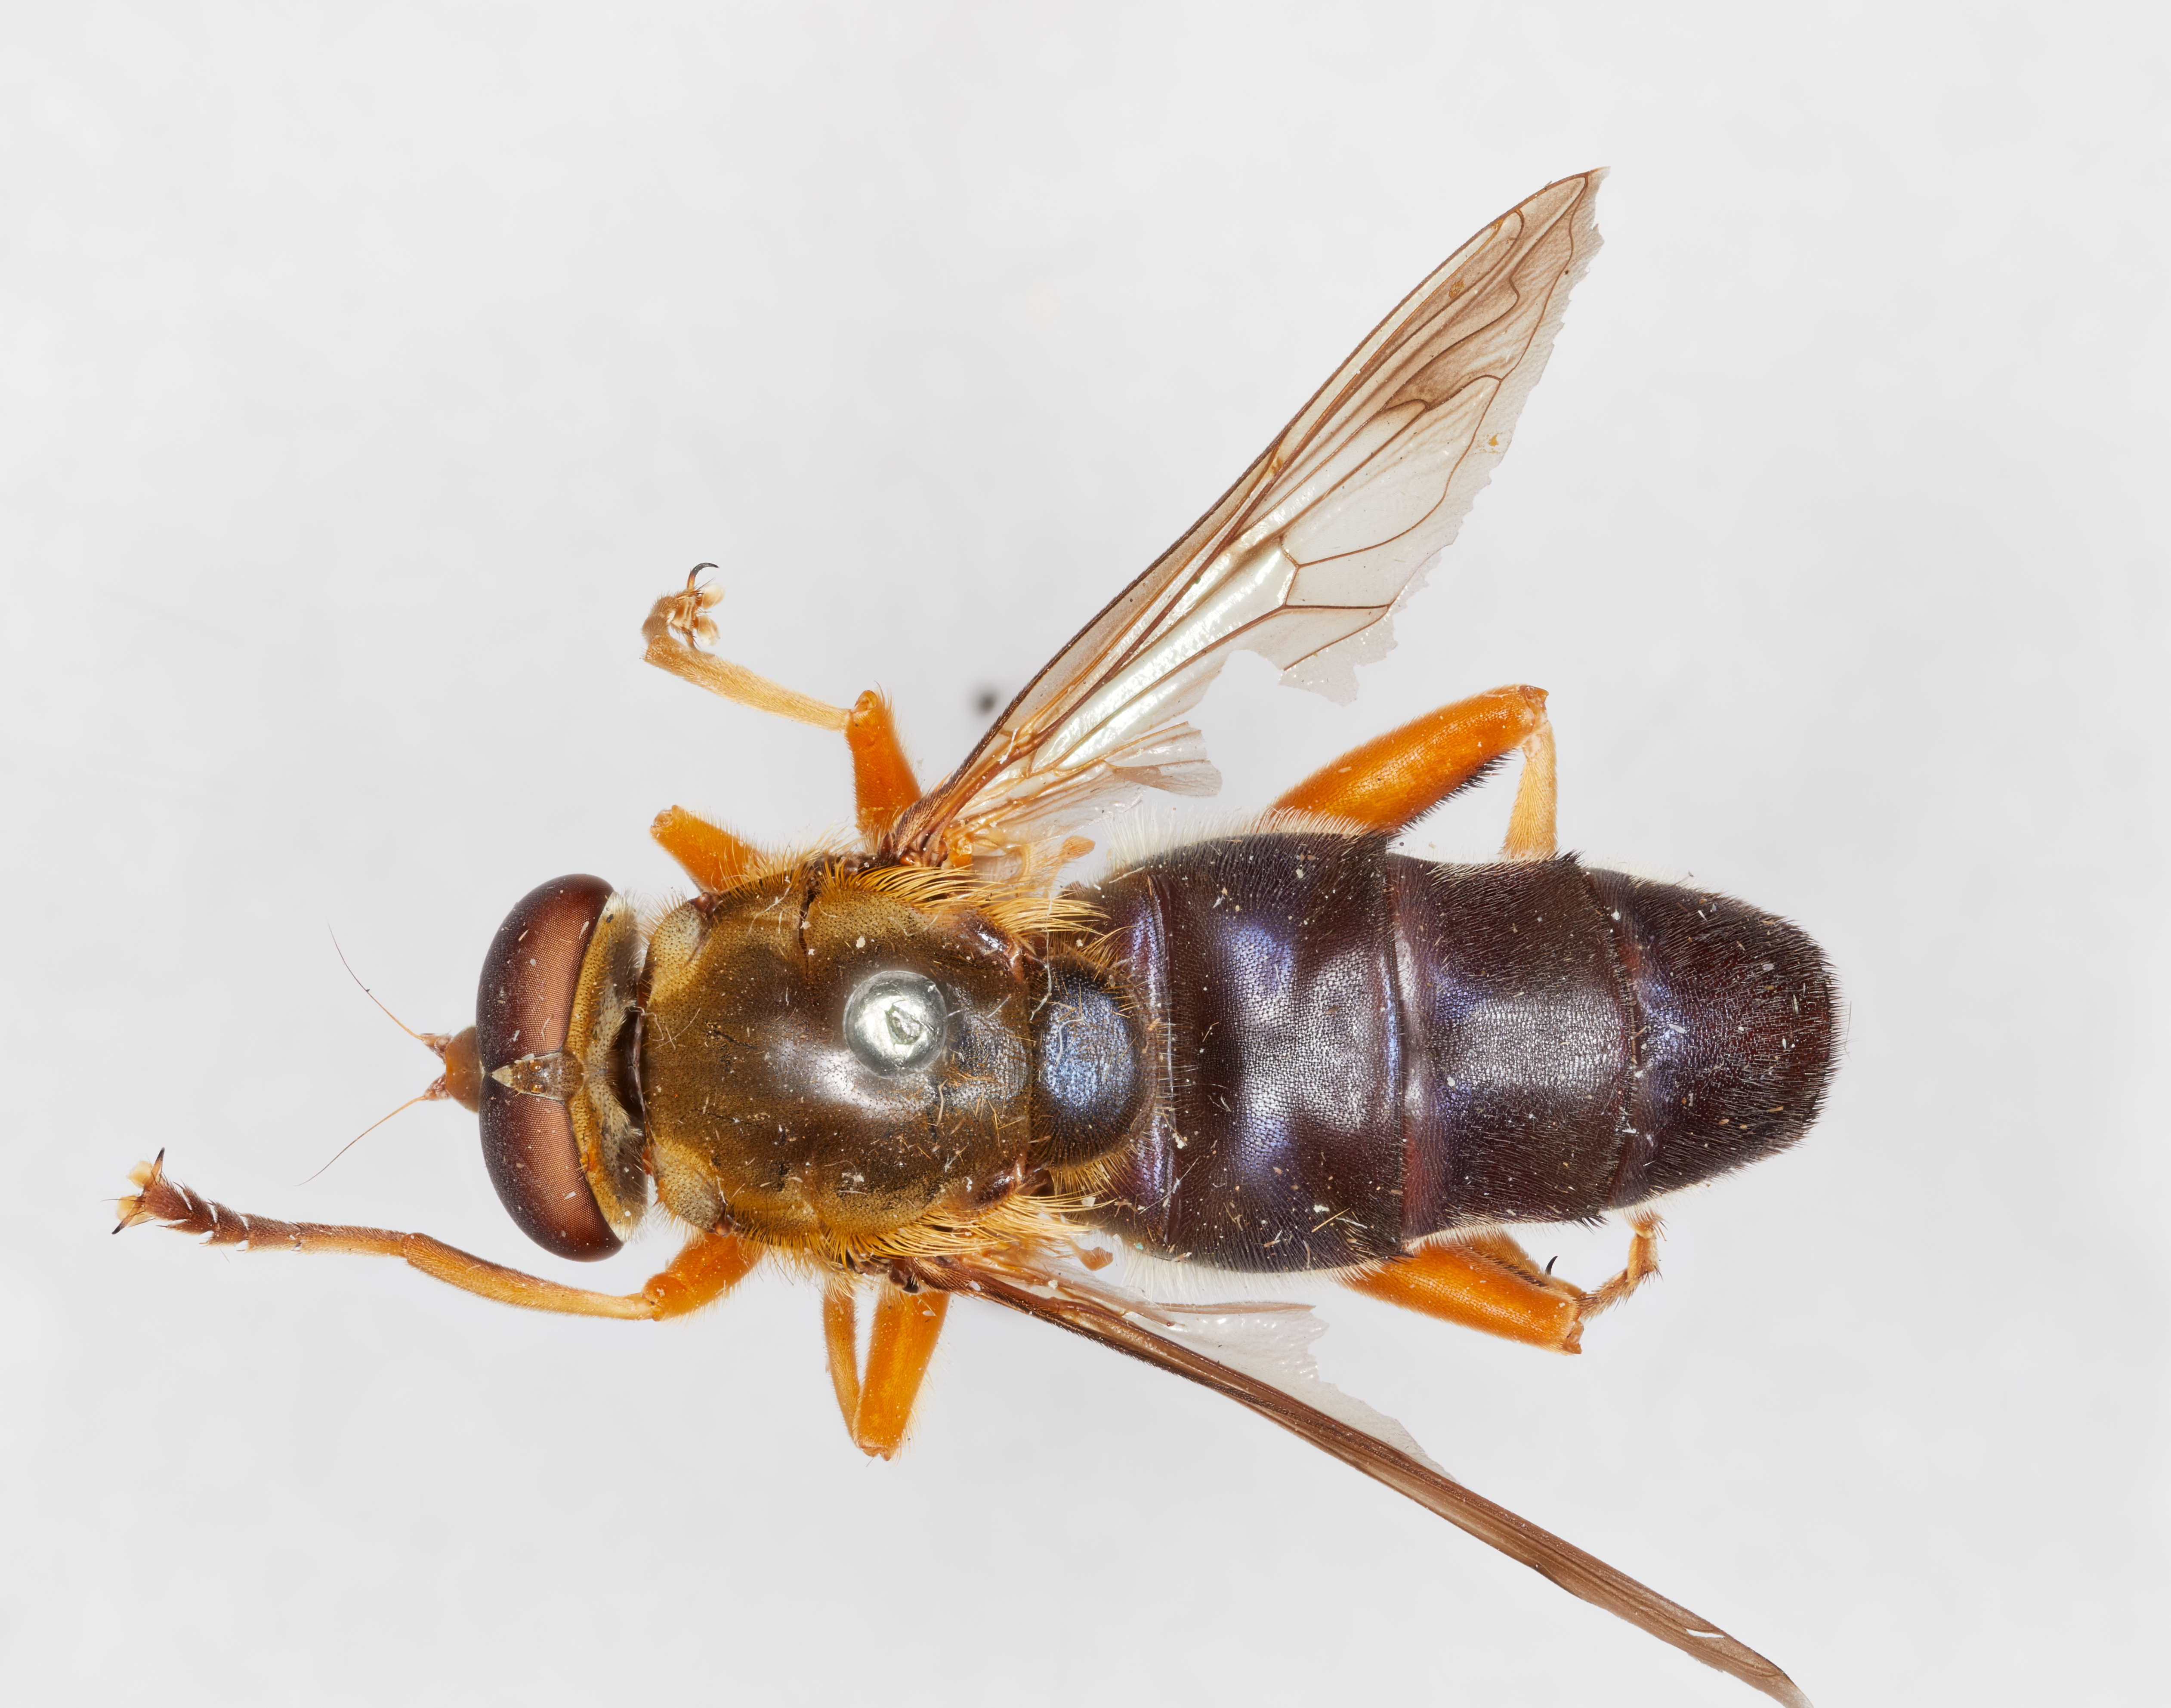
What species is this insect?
Pterallastes bettyae
